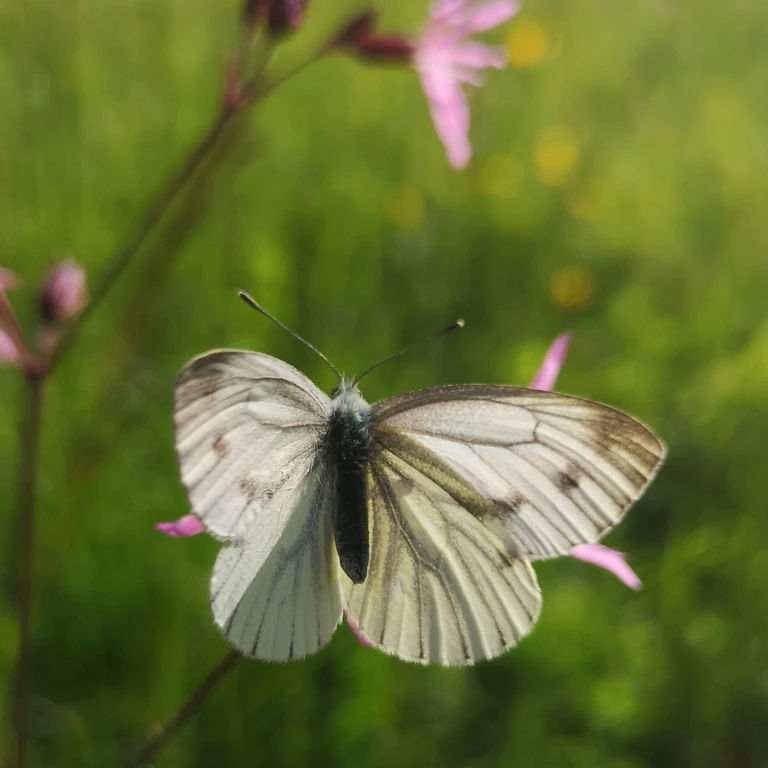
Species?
Pieris napi
